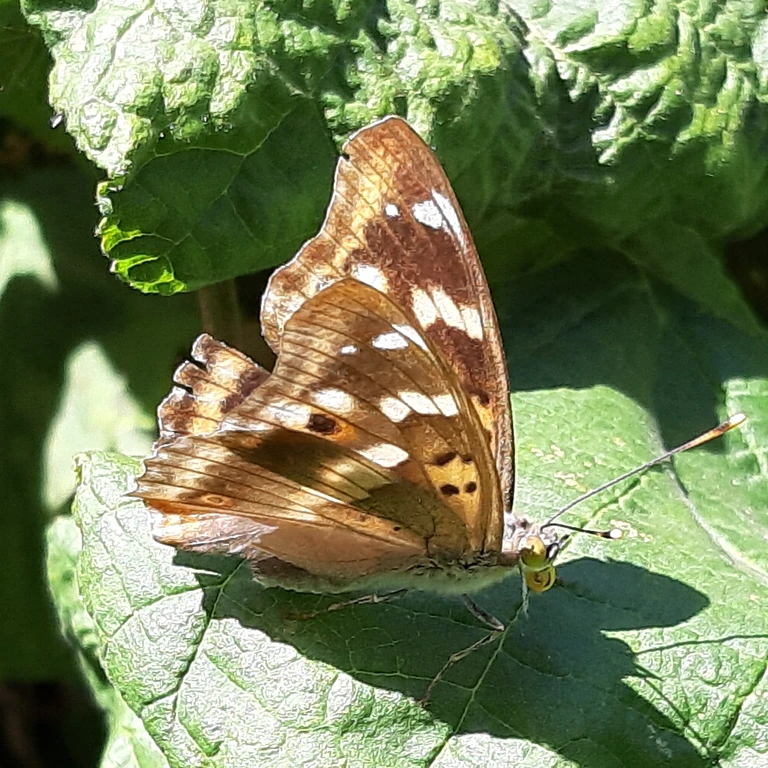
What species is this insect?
Apatura ilia
